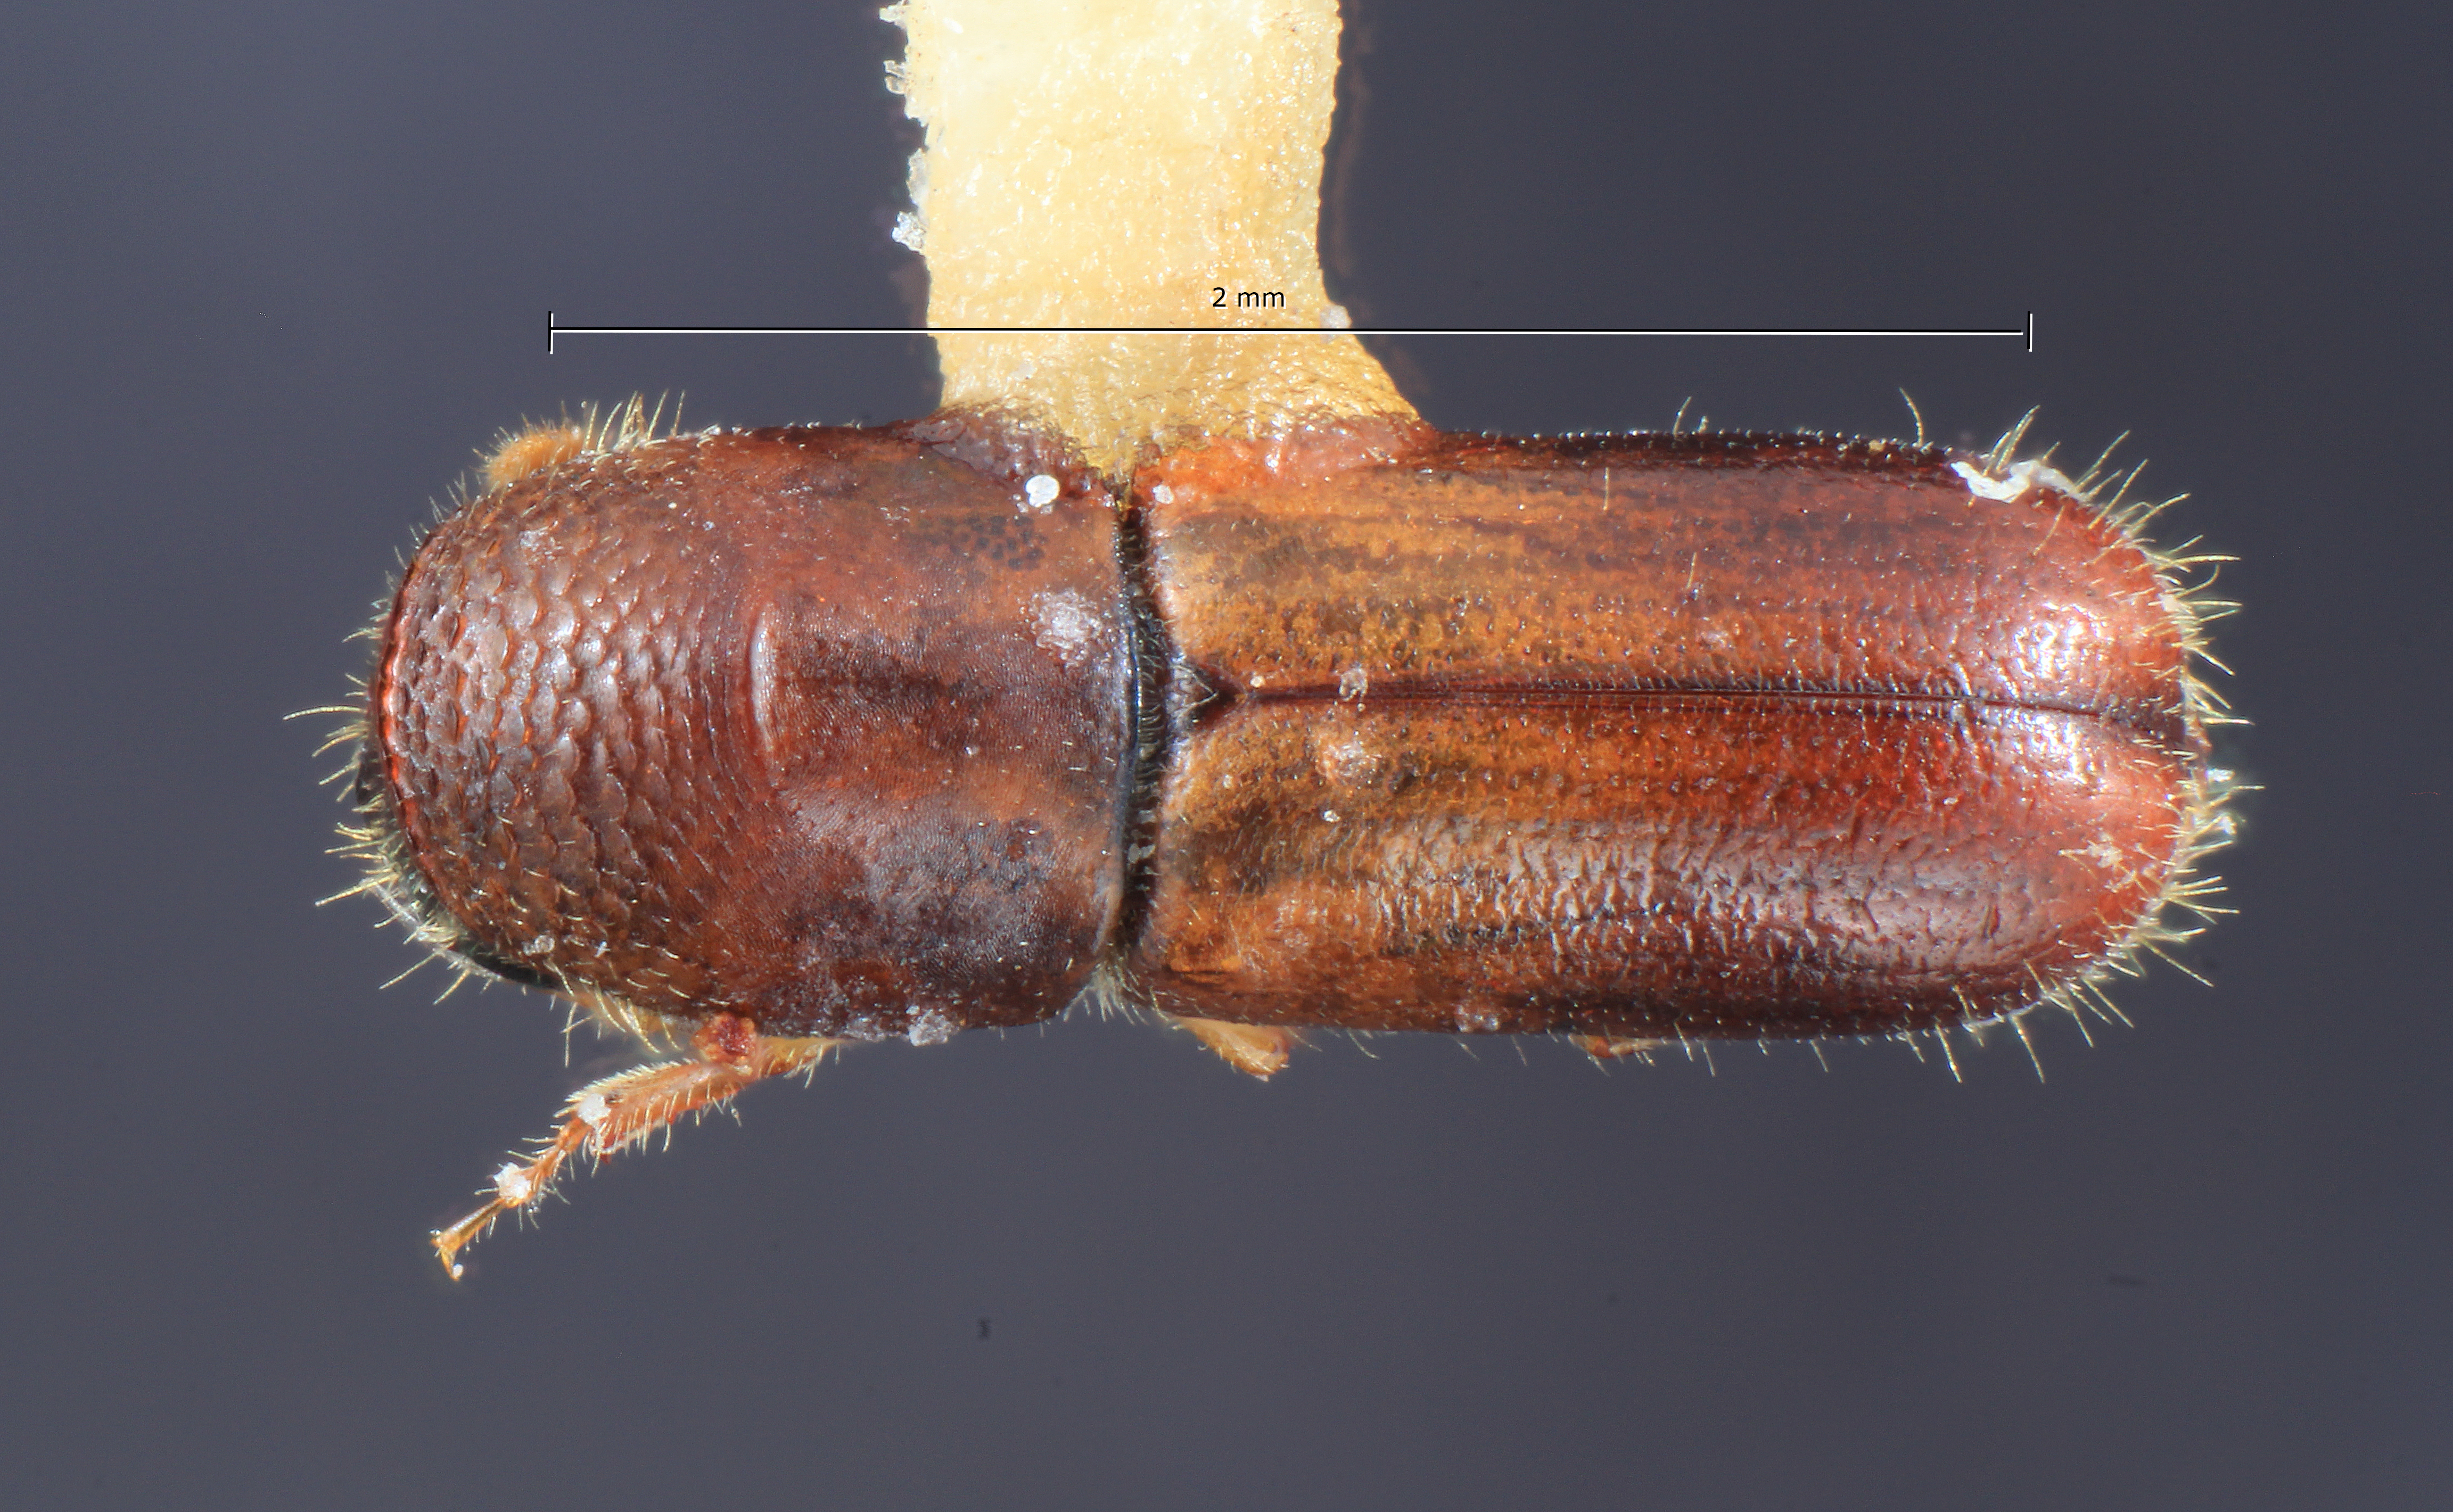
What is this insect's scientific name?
Gnathotrichus perniciosus
